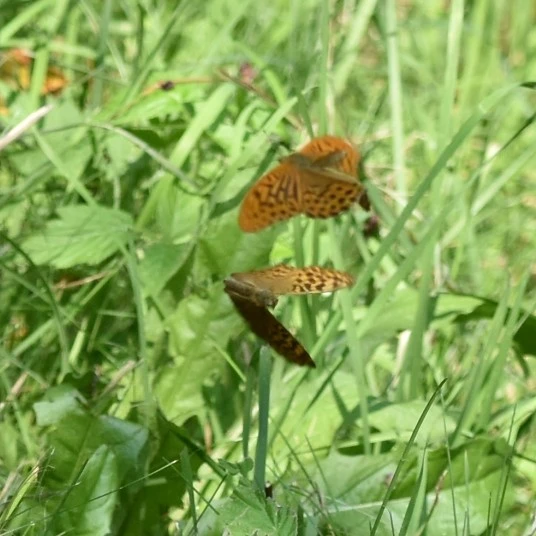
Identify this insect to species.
Argynnis paphia
